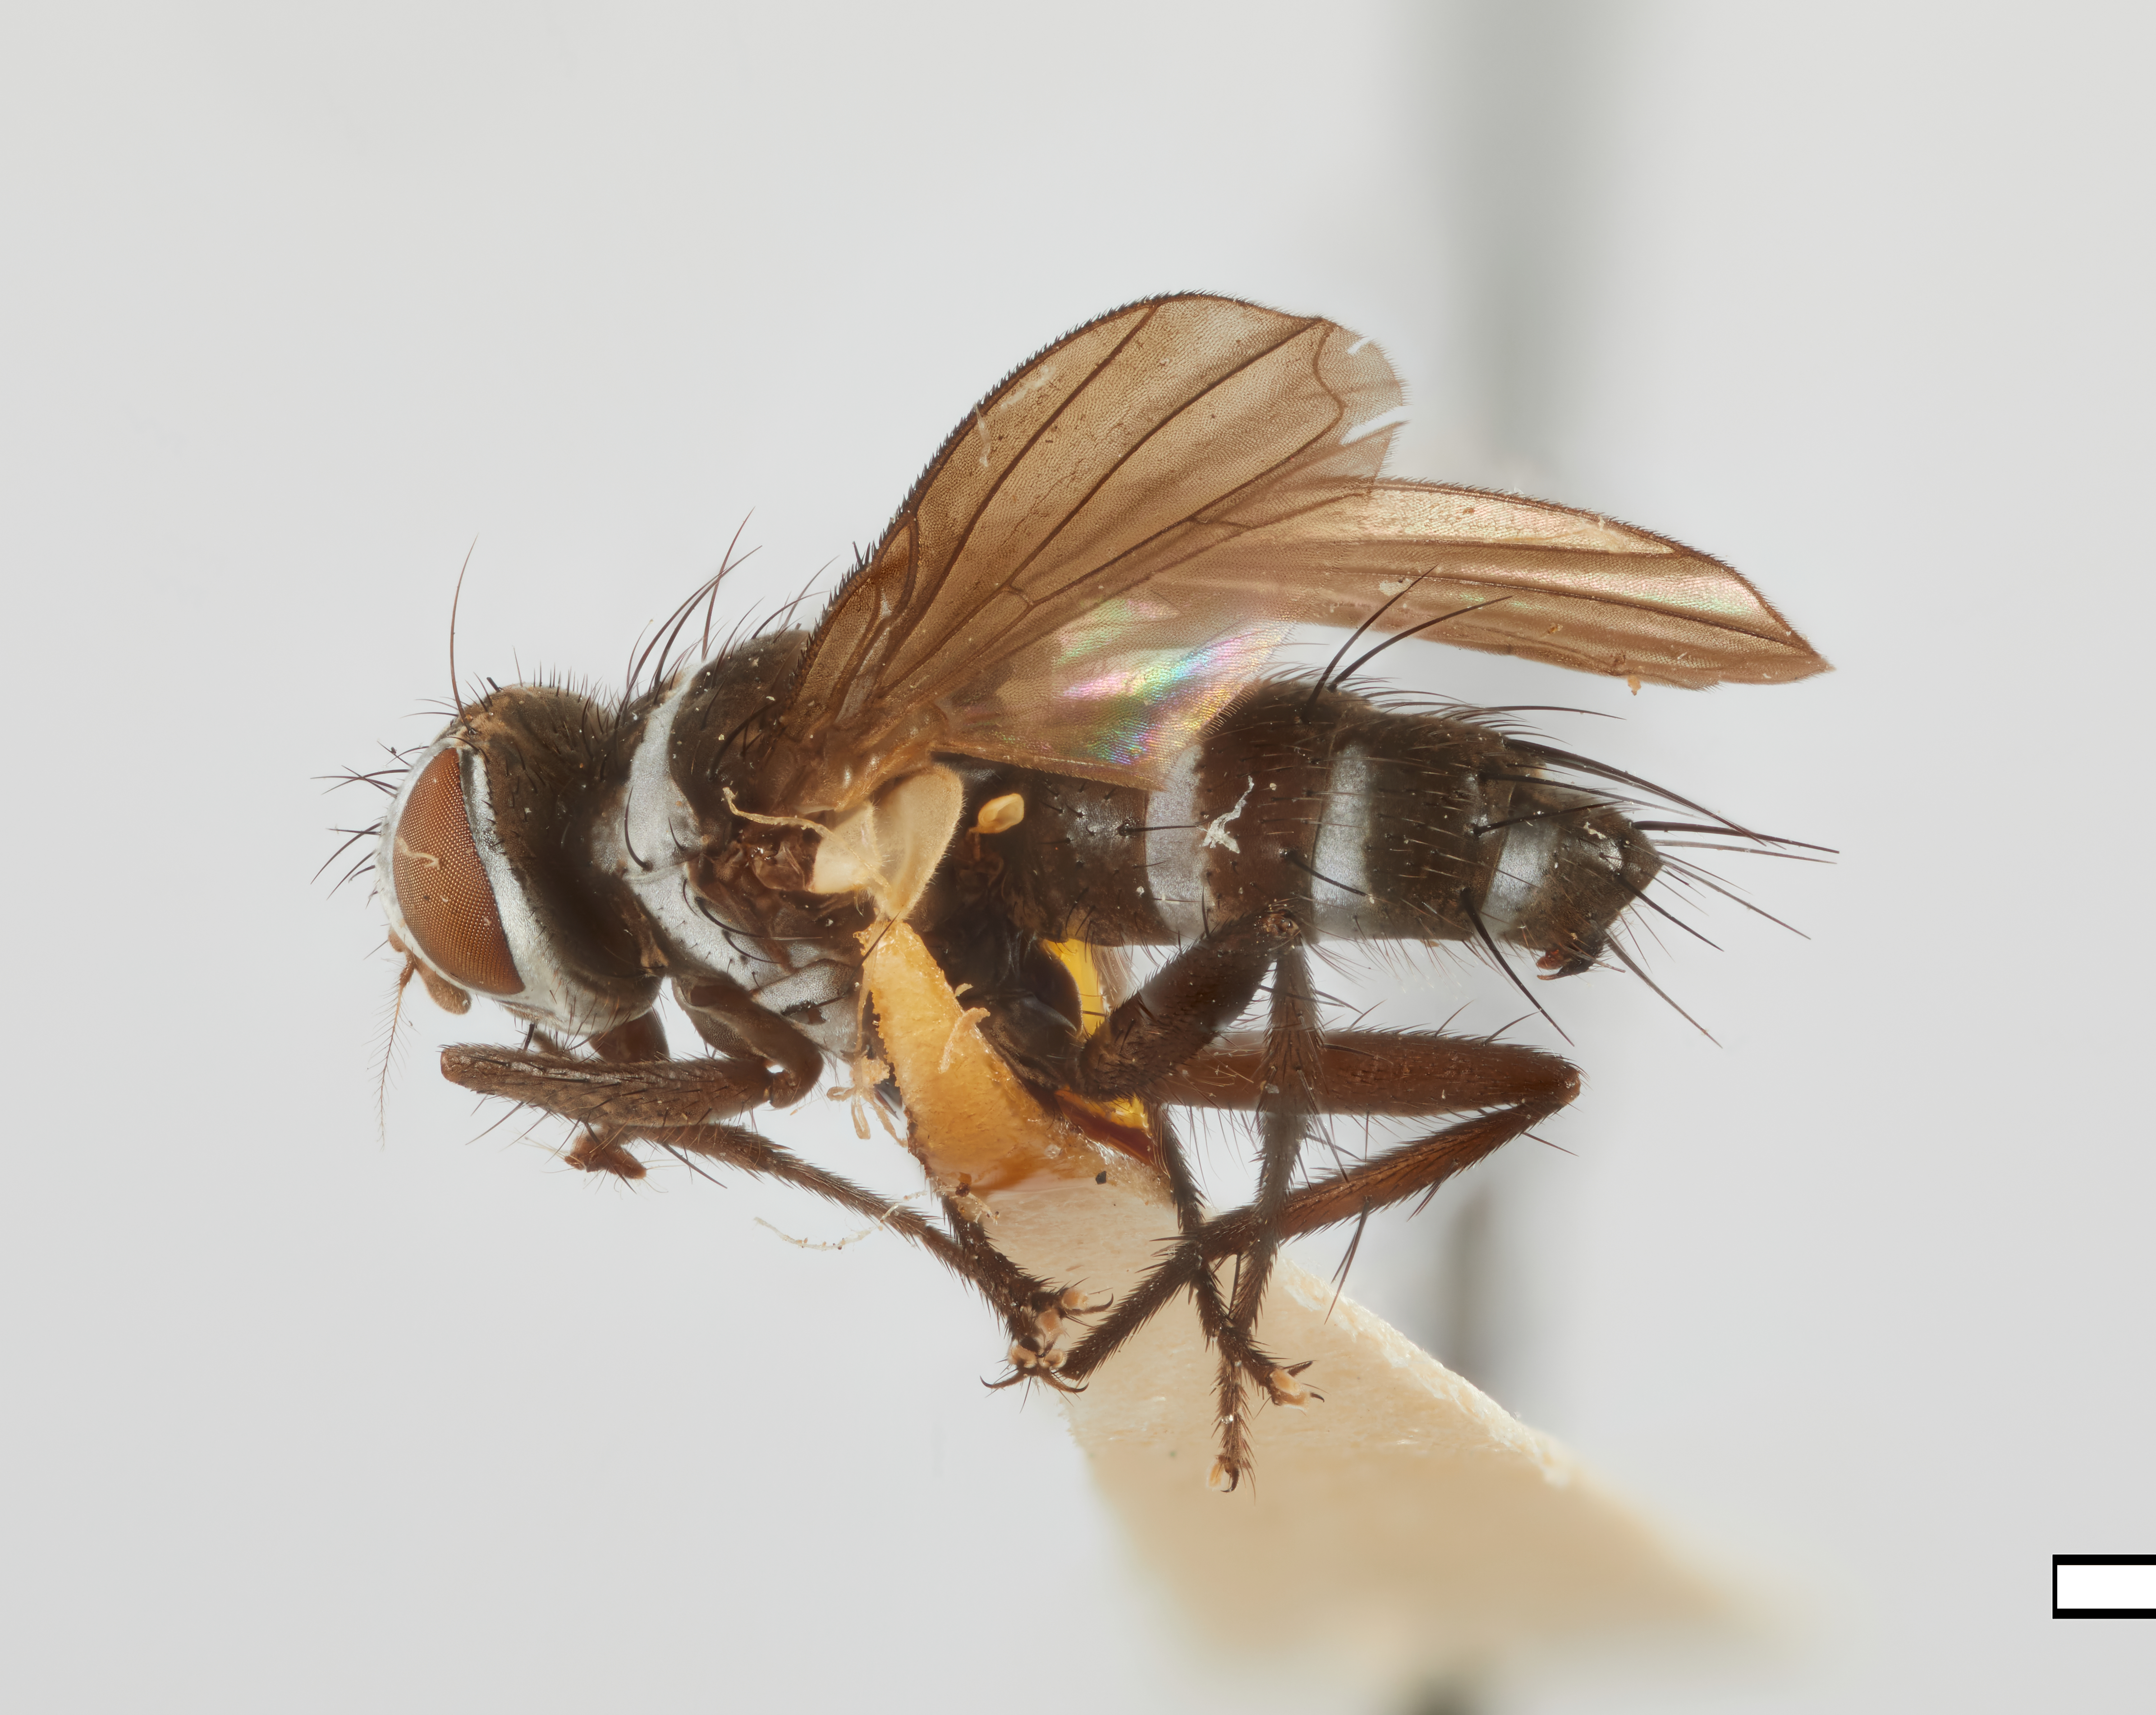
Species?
Callesthes histrio
